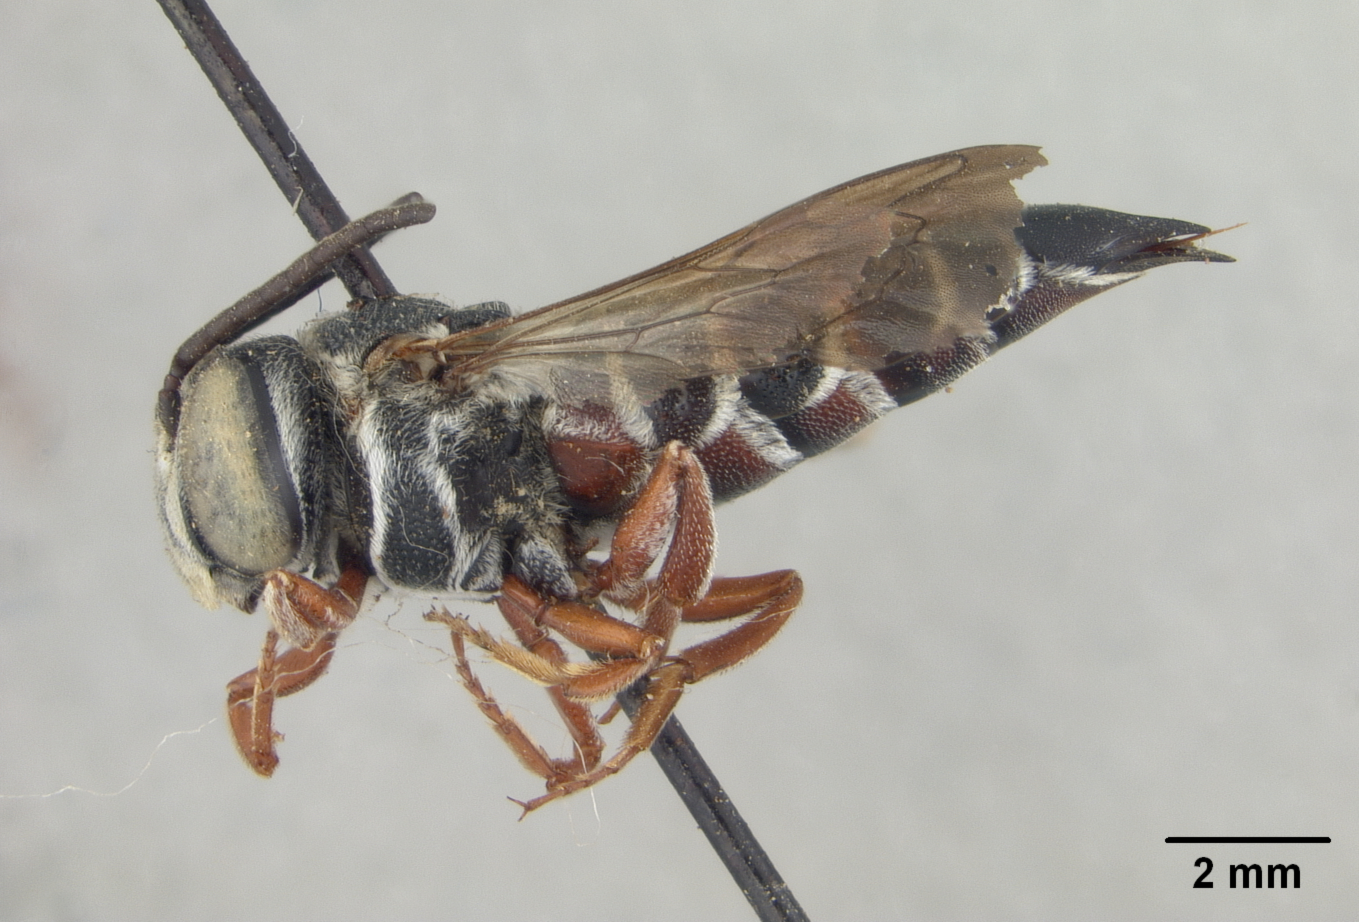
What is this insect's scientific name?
Coelioxys asteris
